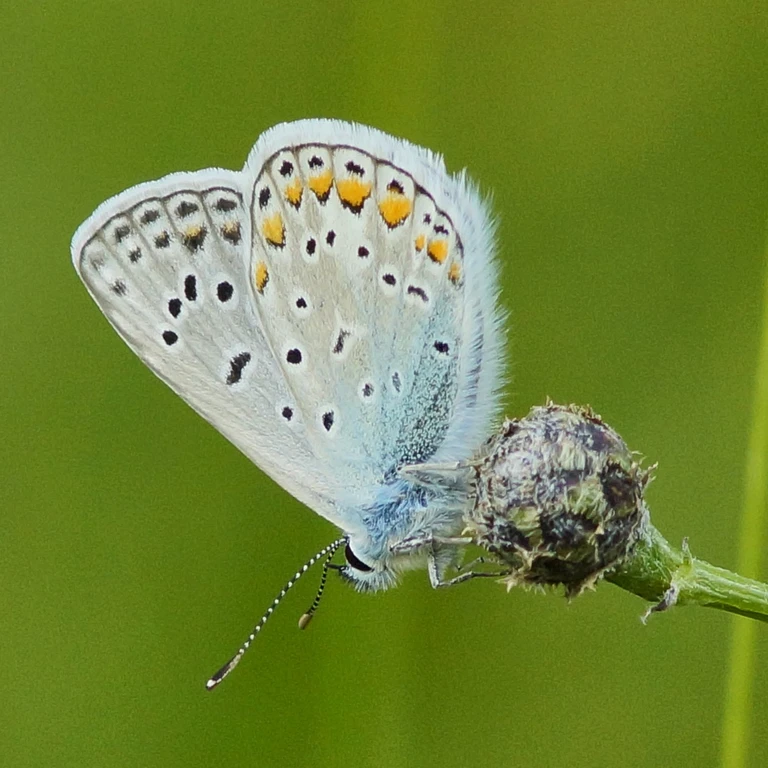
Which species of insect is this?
Polyommatus icarus
